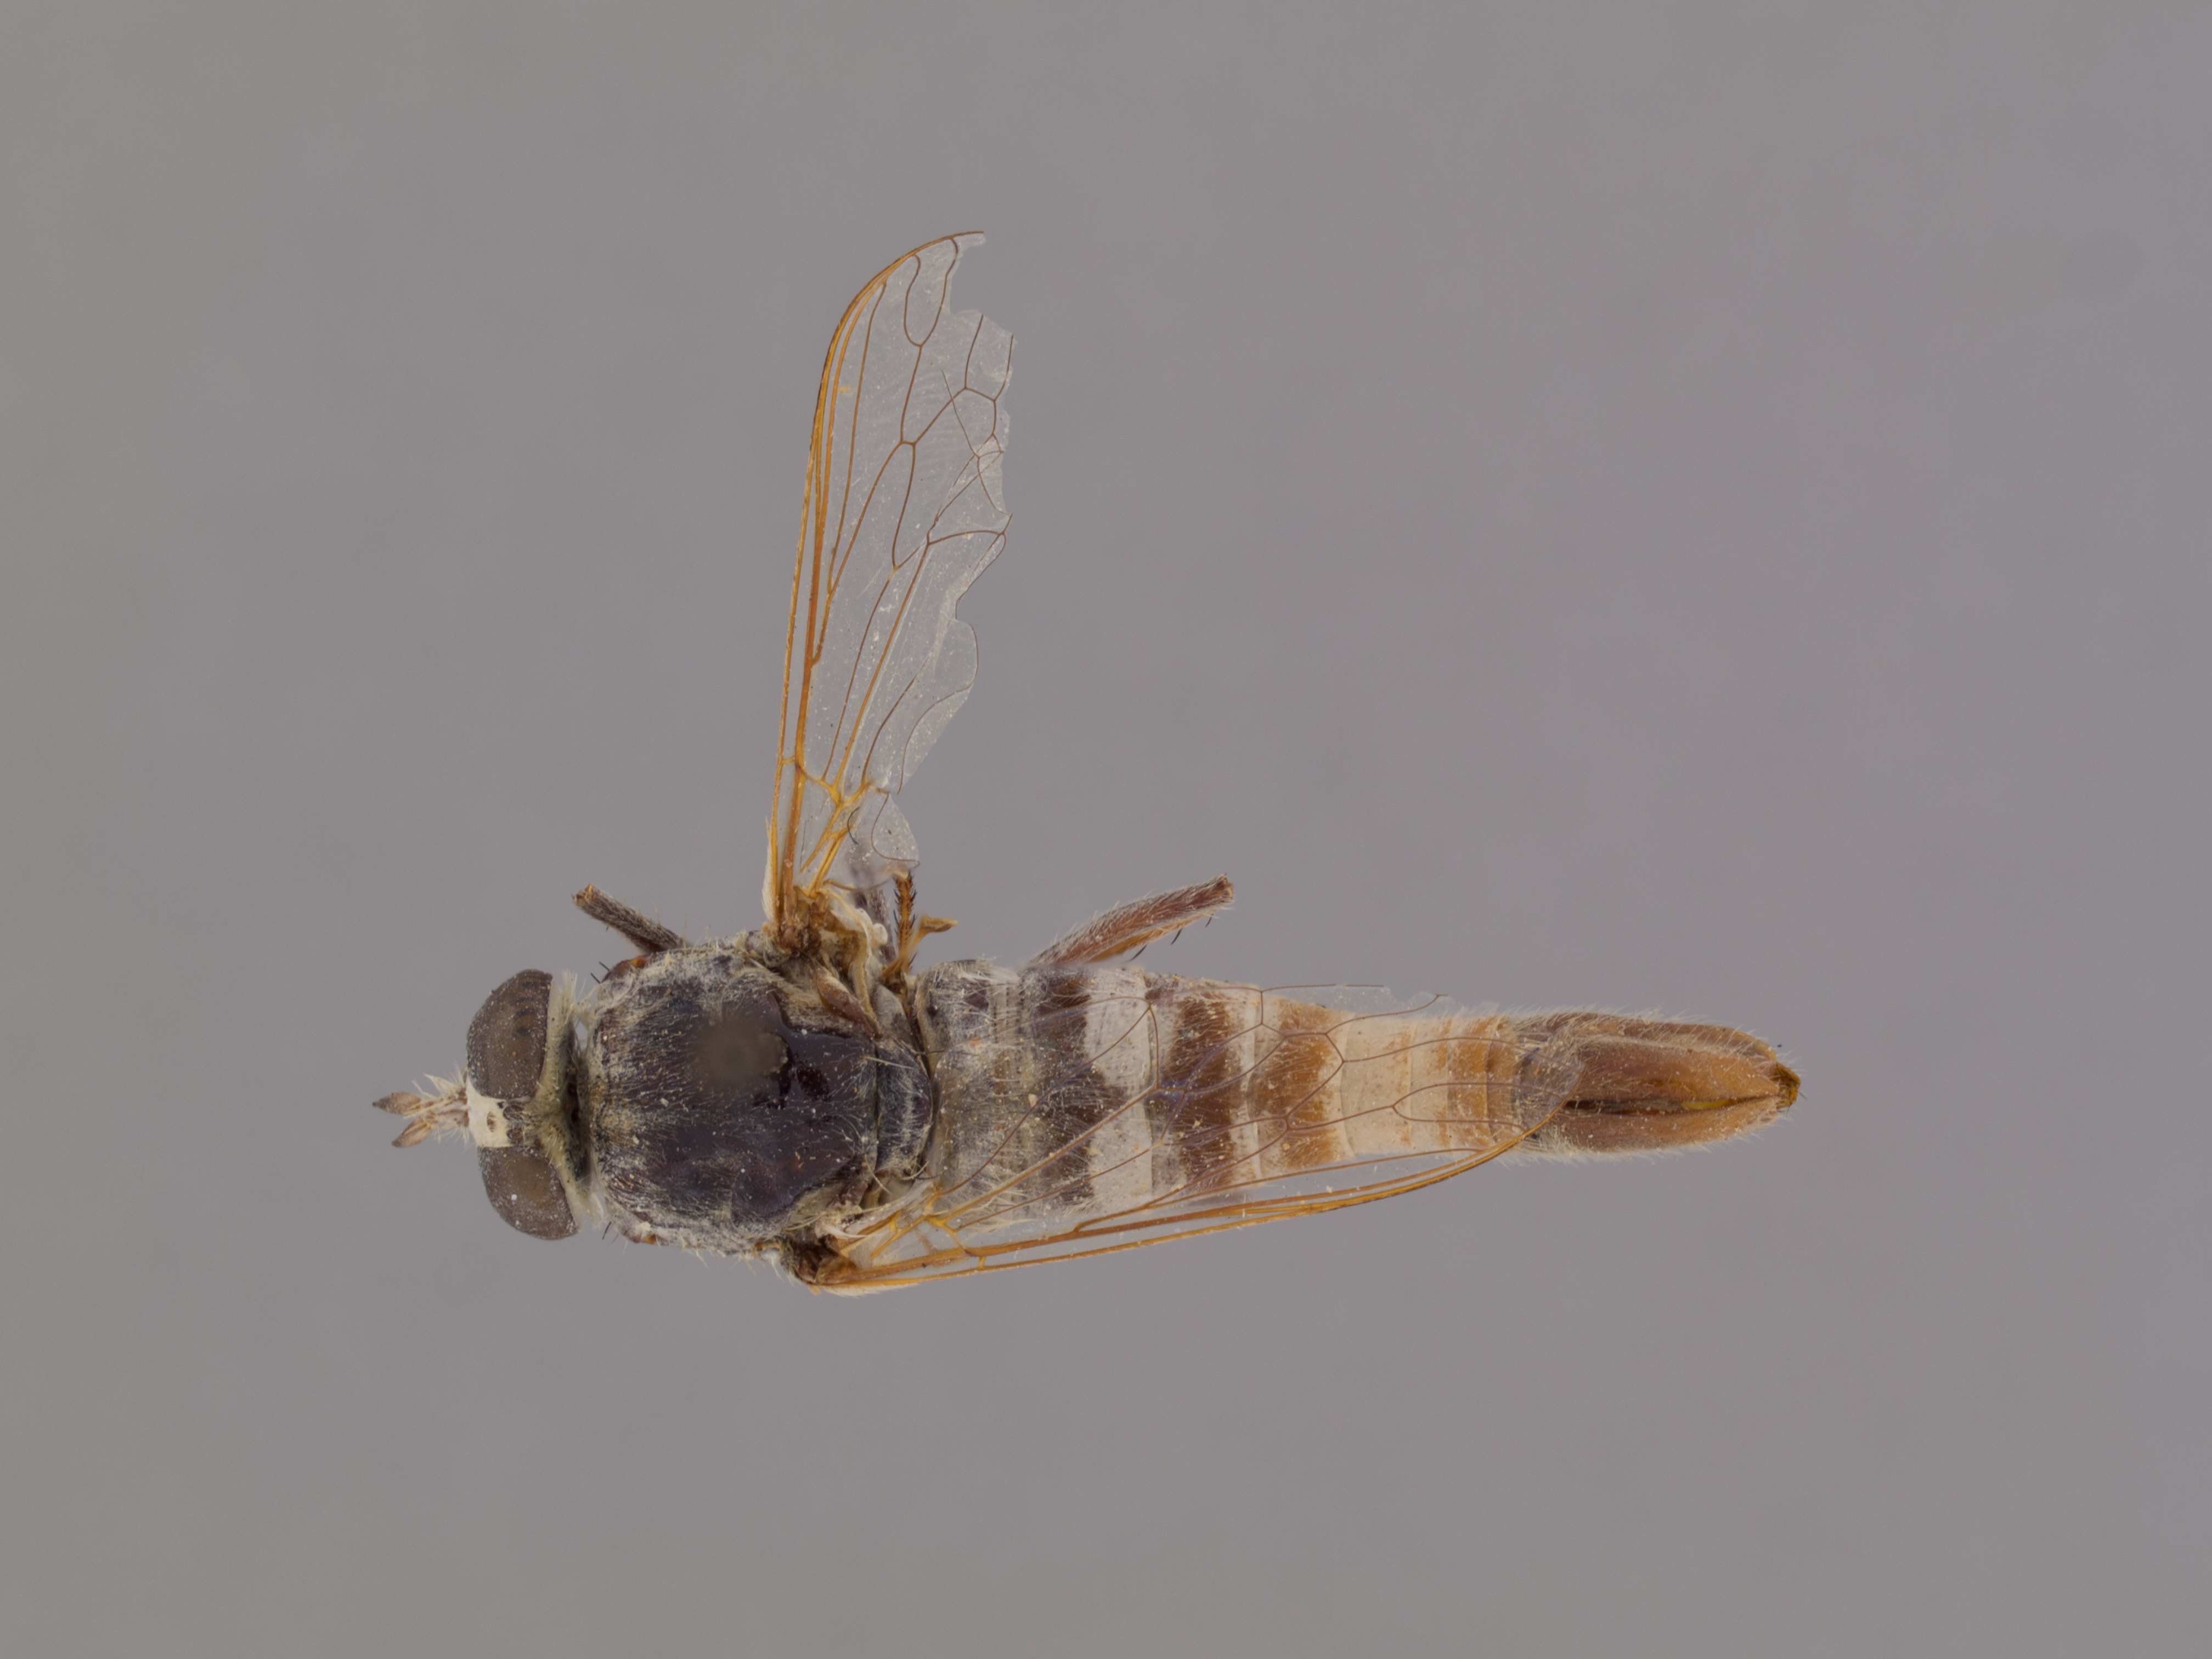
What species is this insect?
Apiocera caloris
